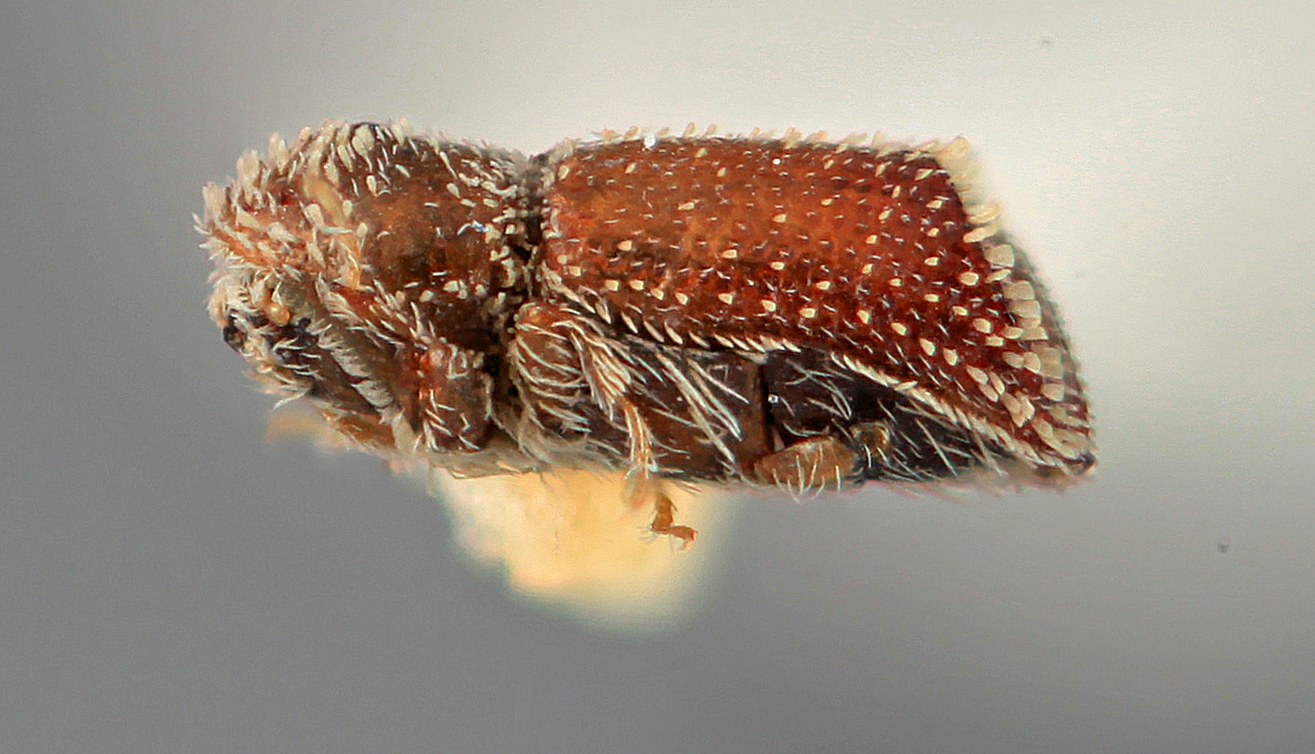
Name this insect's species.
Pseudothysanoes vesculus
